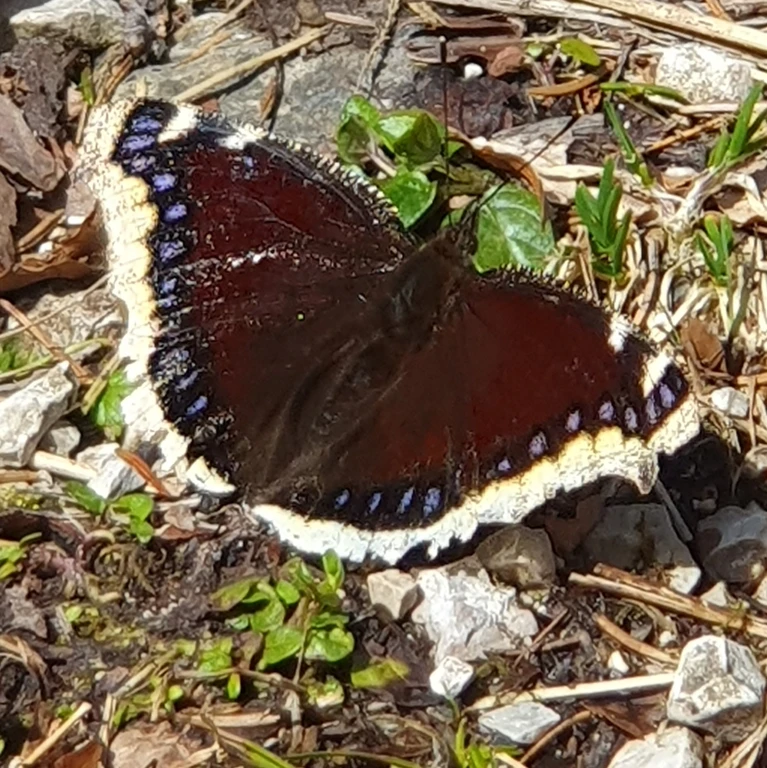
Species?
Nymphalis antiopa
